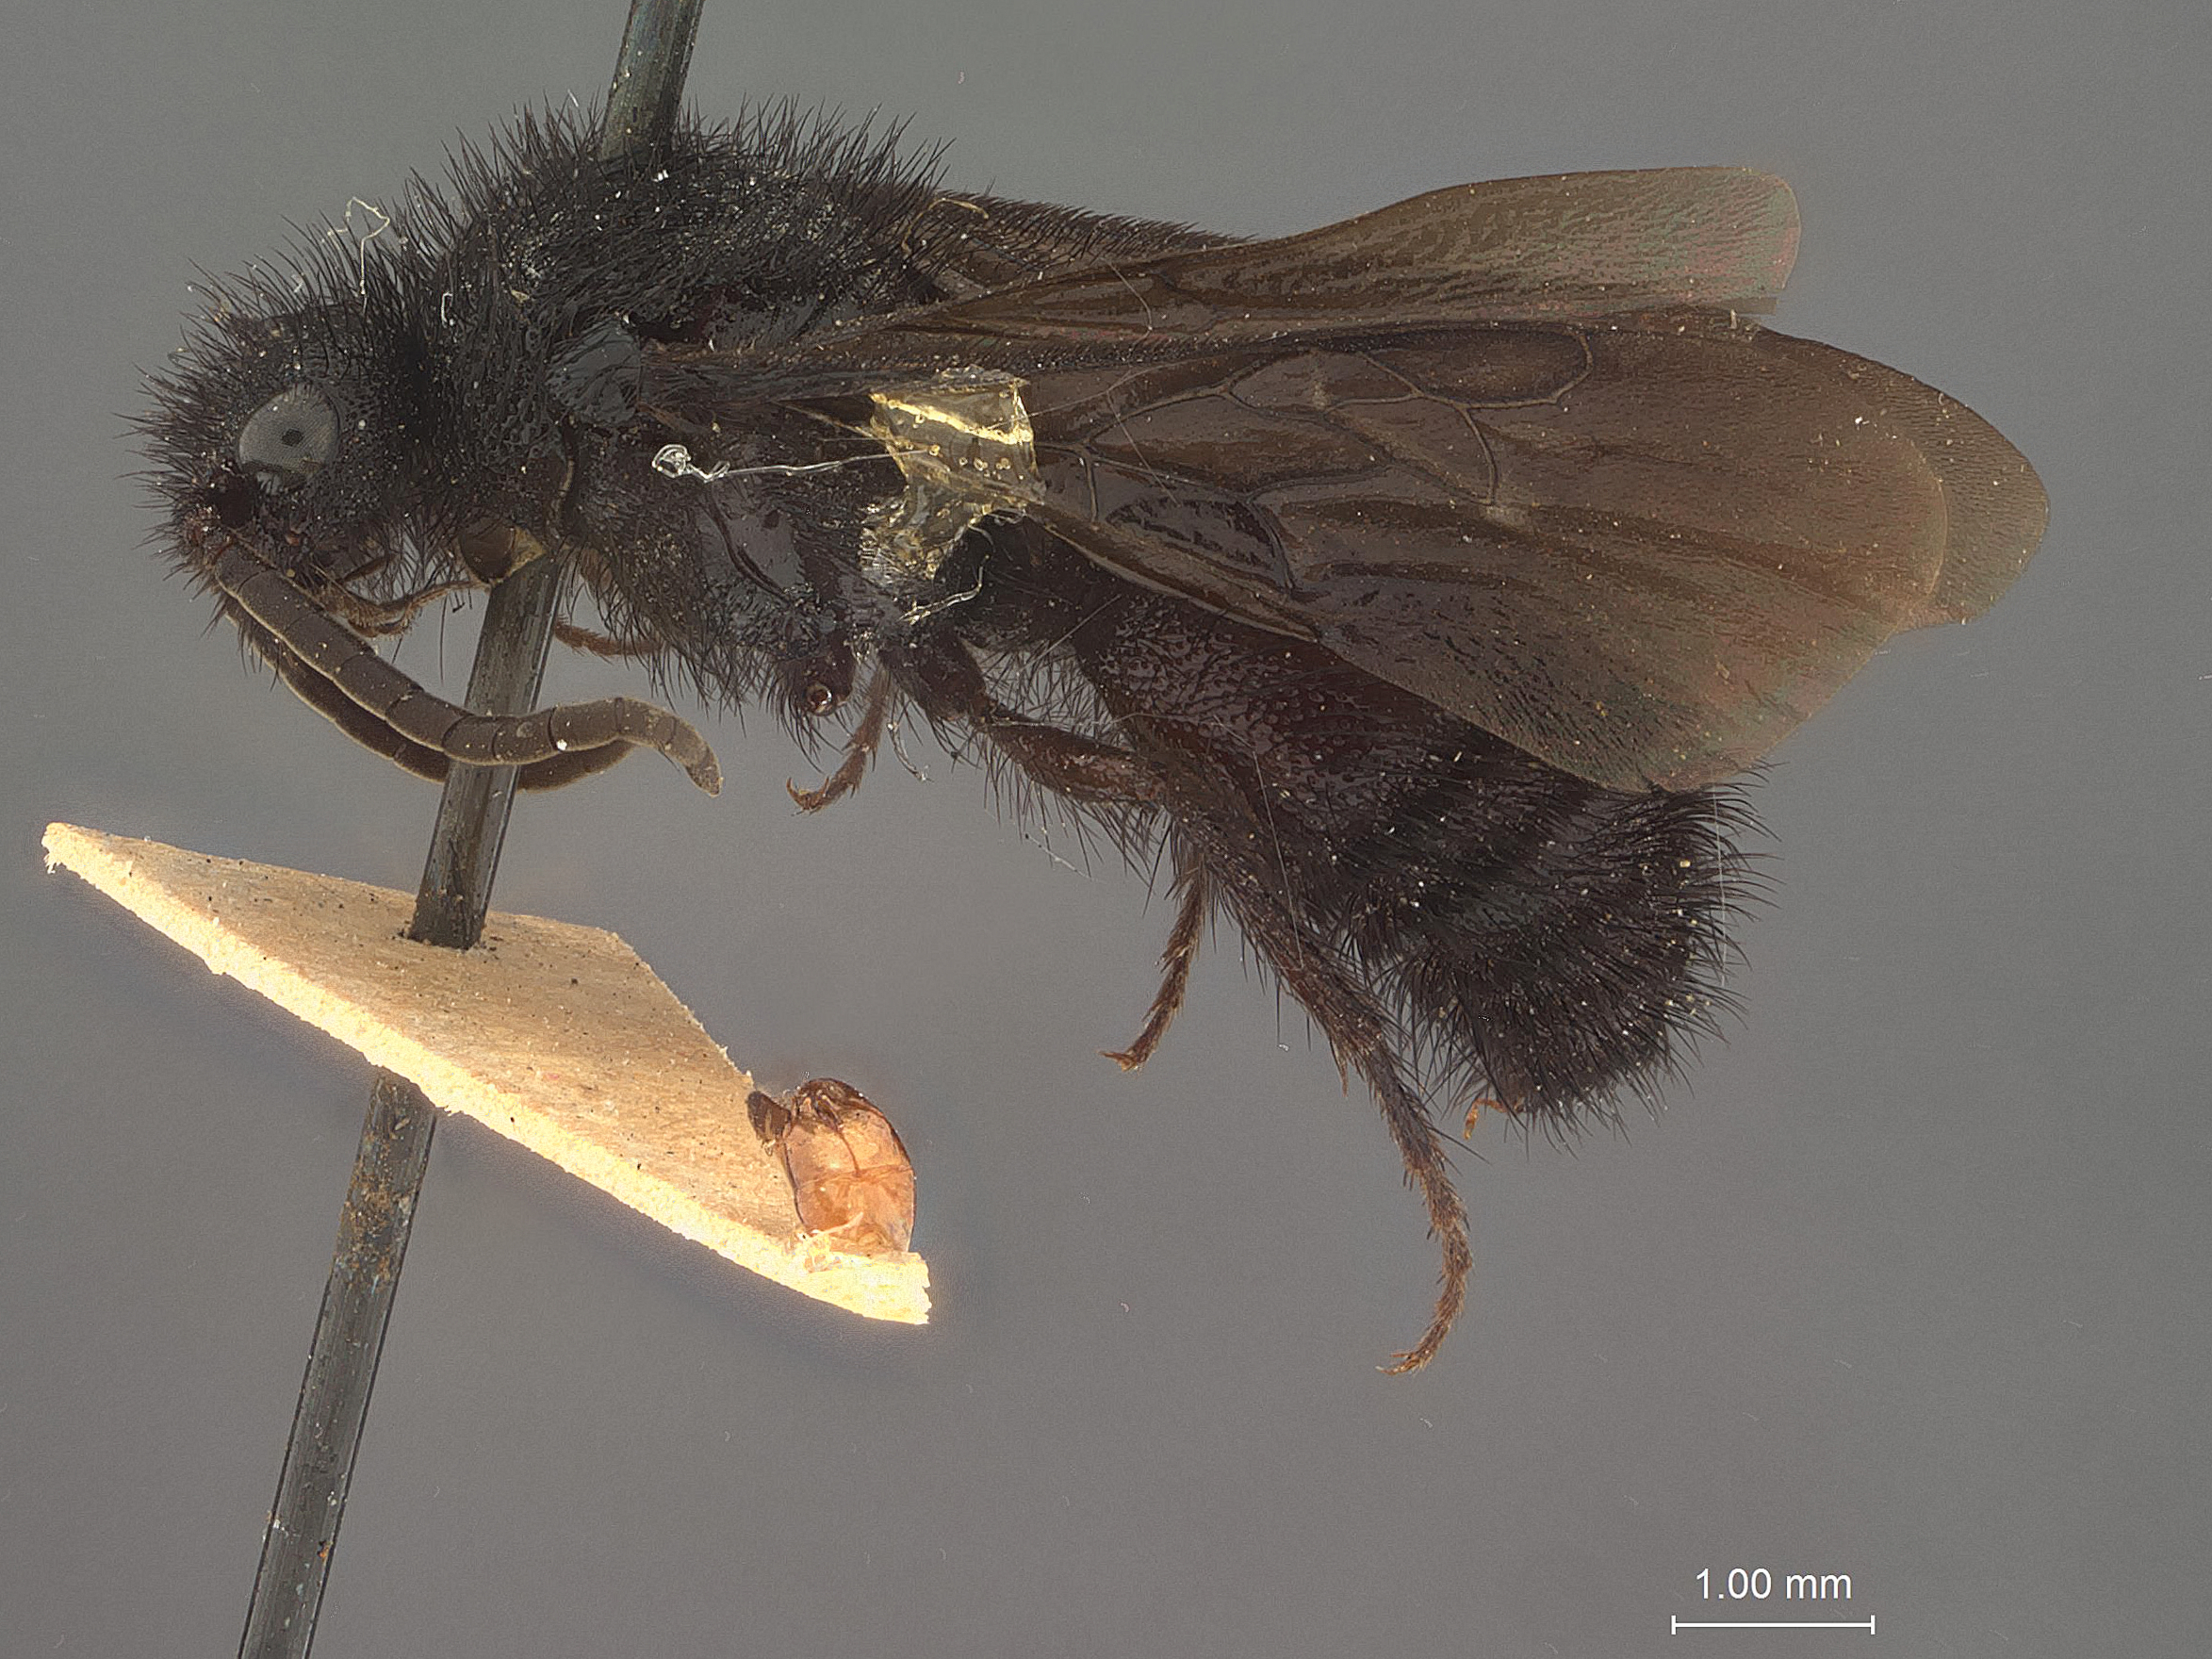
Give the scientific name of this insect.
Pseudomethoca nigricula
